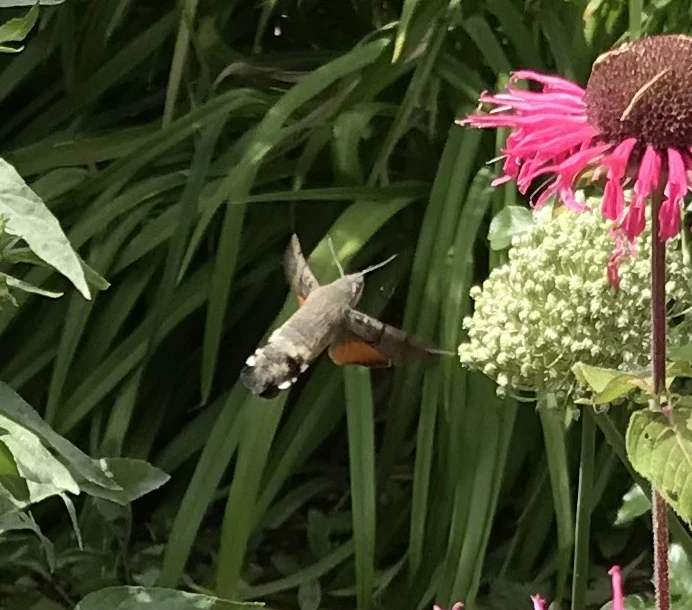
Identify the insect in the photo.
Macroglossum stellatarum
